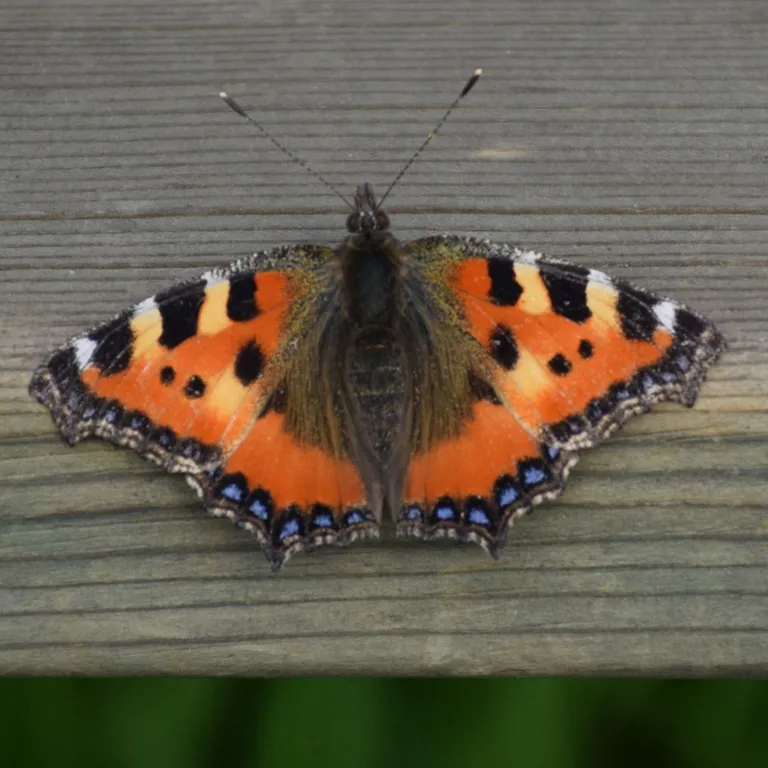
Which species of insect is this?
Aglais urticae
